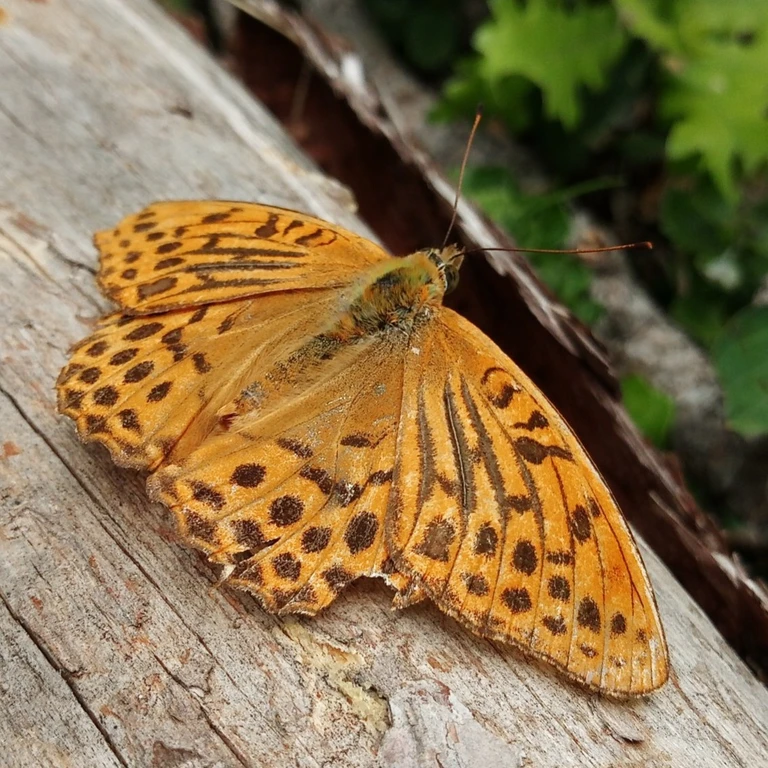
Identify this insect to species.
Argynnis paphia
